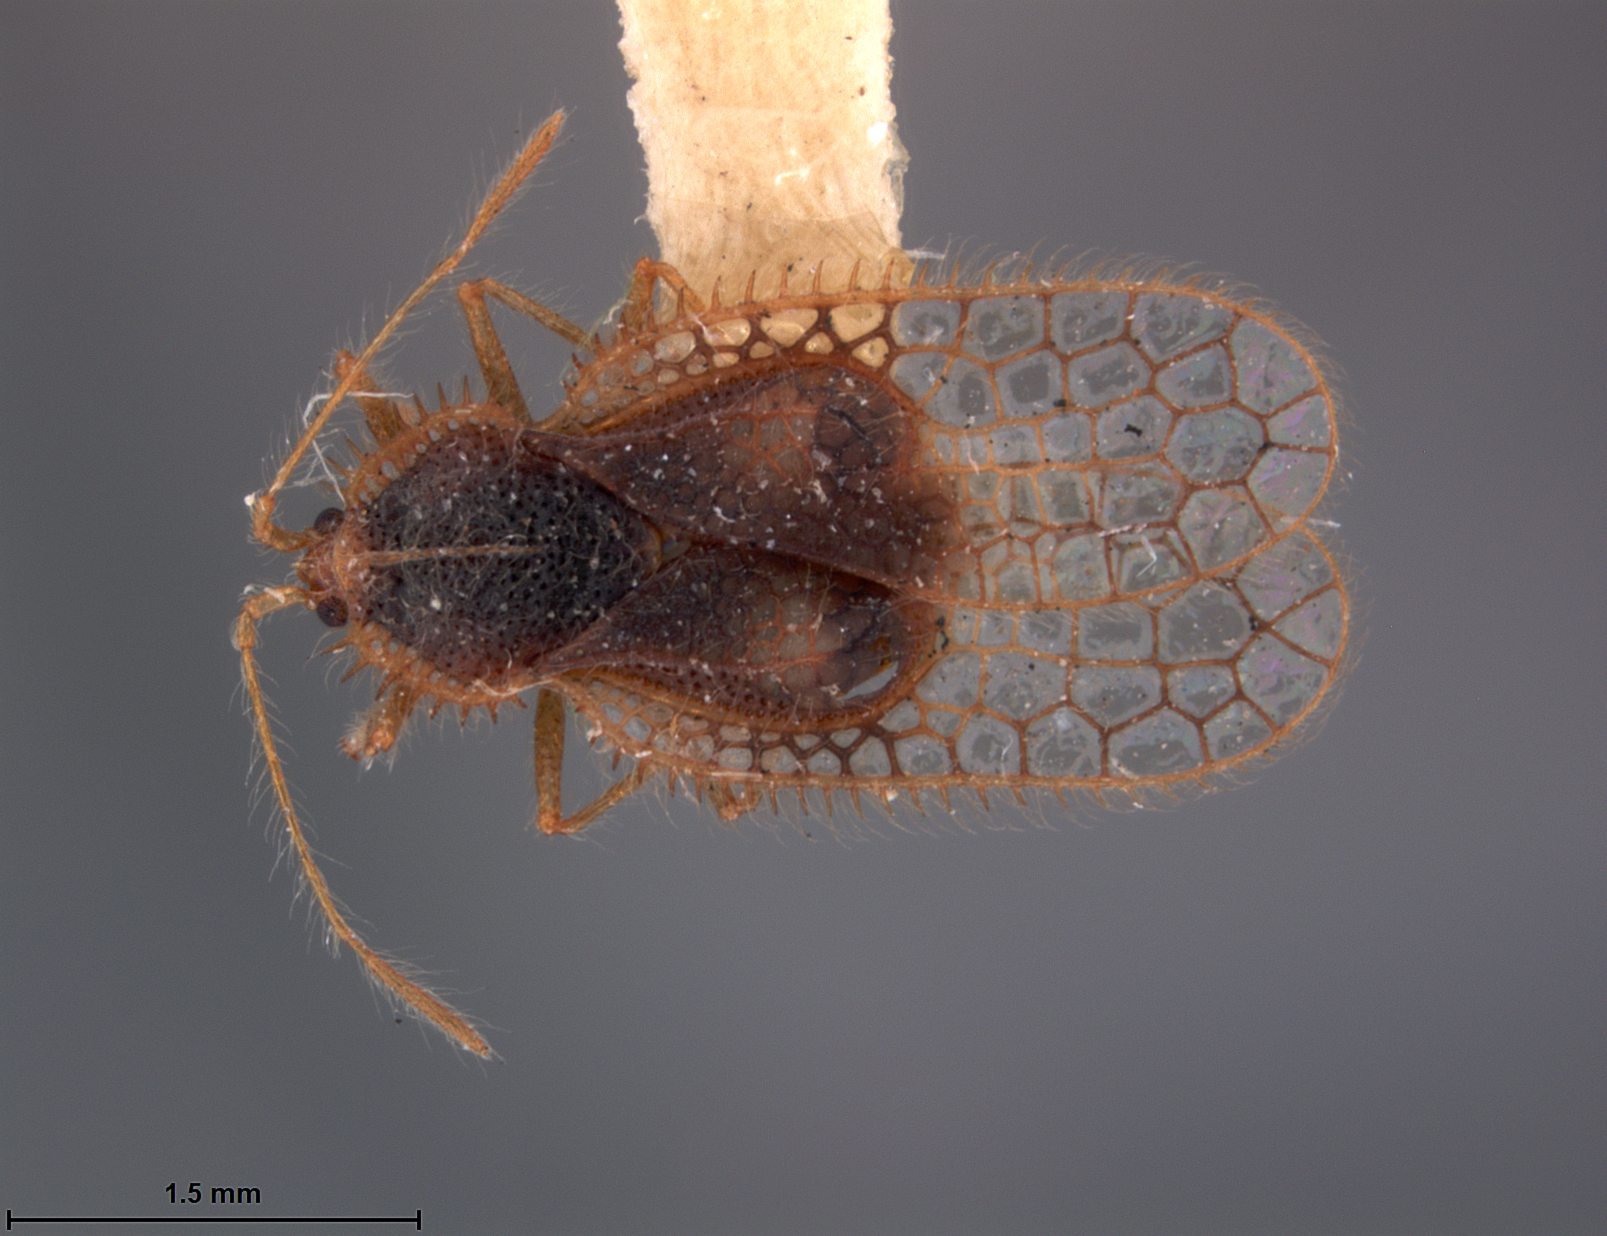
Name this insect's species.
Acanthocheila tumida
